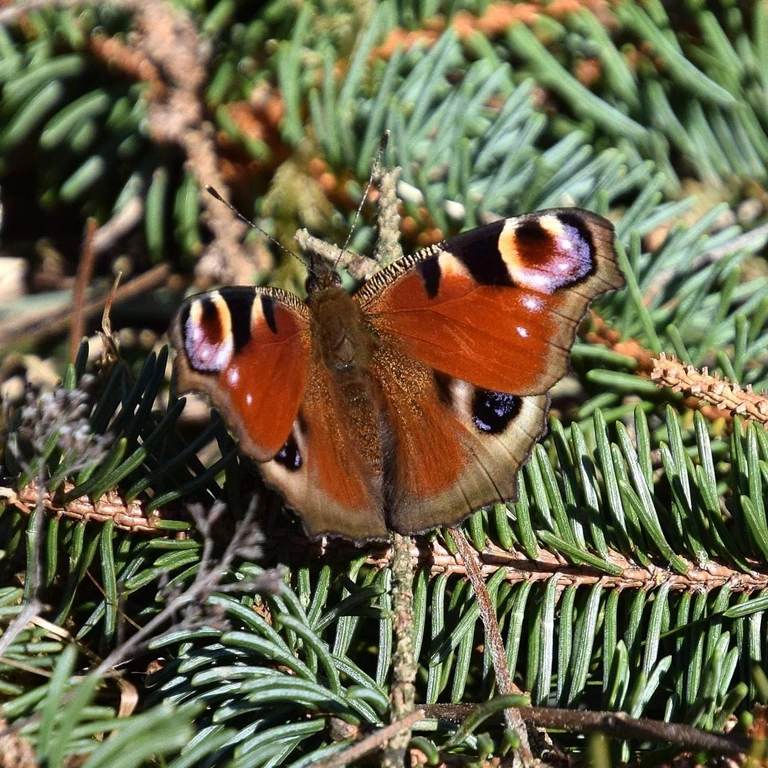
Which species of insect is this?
Aglais io
